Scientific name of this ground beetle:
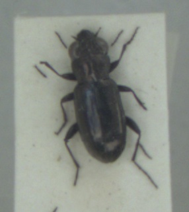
Notiophilus aquaticus
